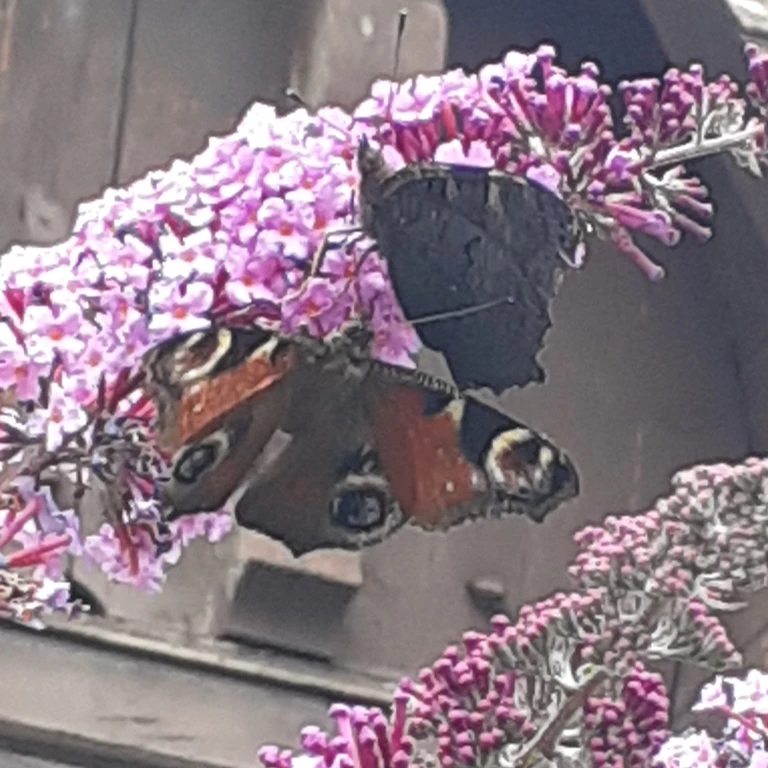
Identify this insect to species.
Aglais io
